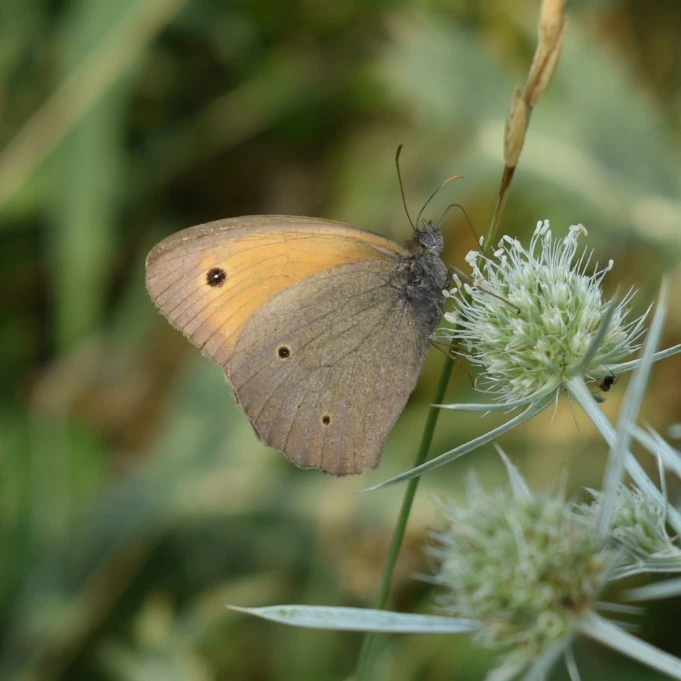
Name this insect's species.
Maniola jurtina
